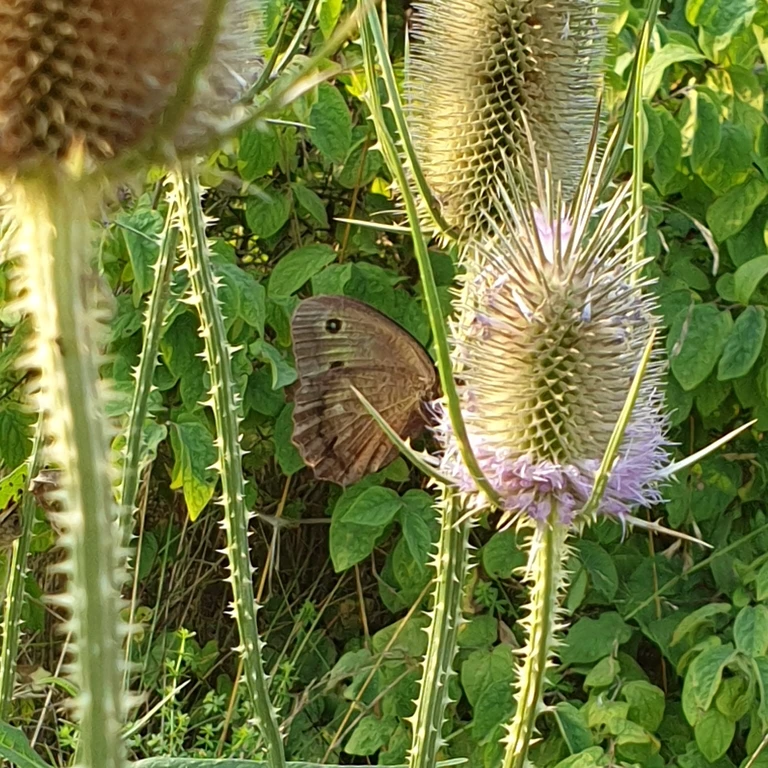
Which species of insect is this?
Minois dryas
